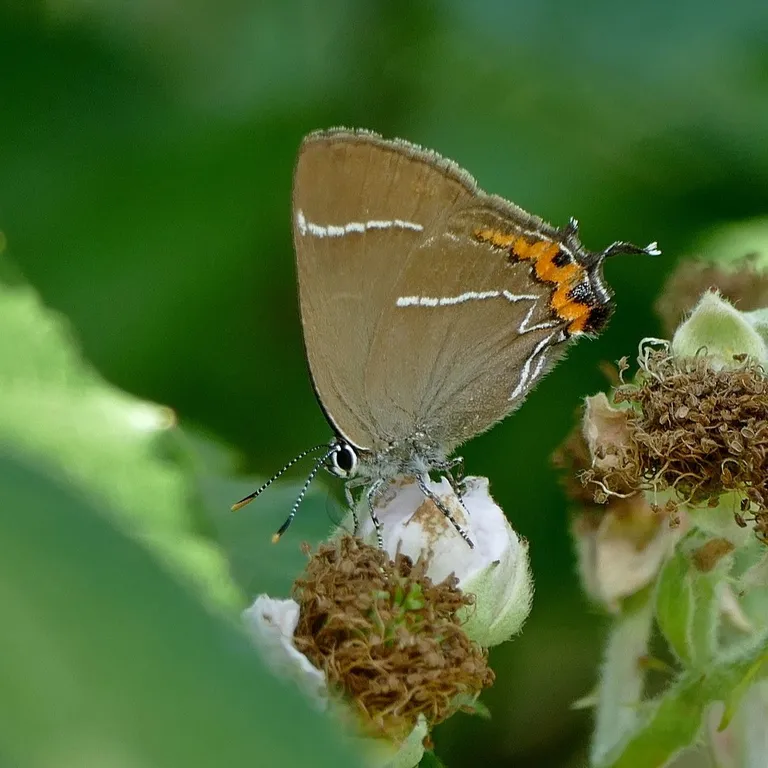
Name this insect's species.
Satyrium w-album
